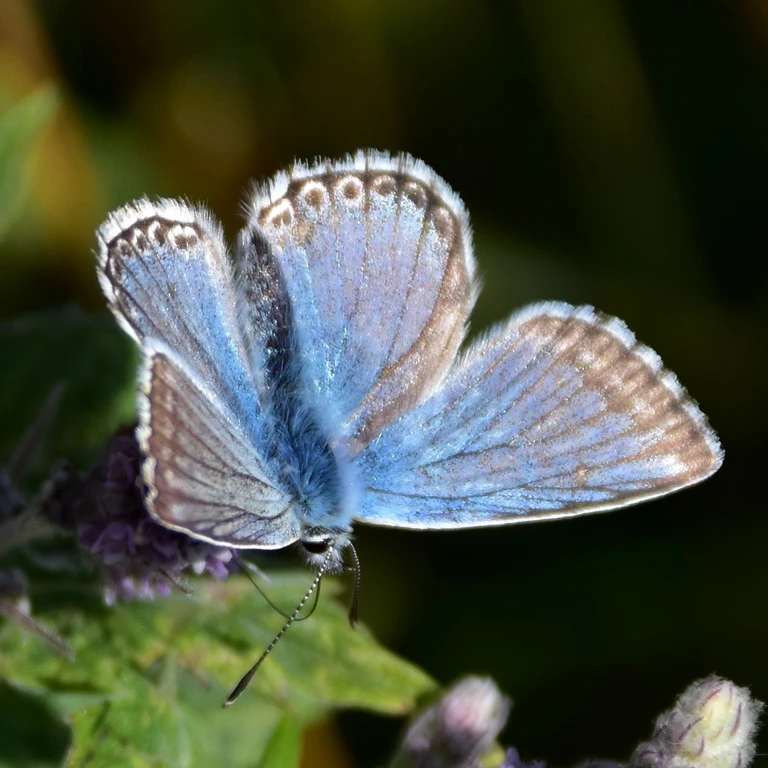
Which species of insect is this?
Lysandra coridon
